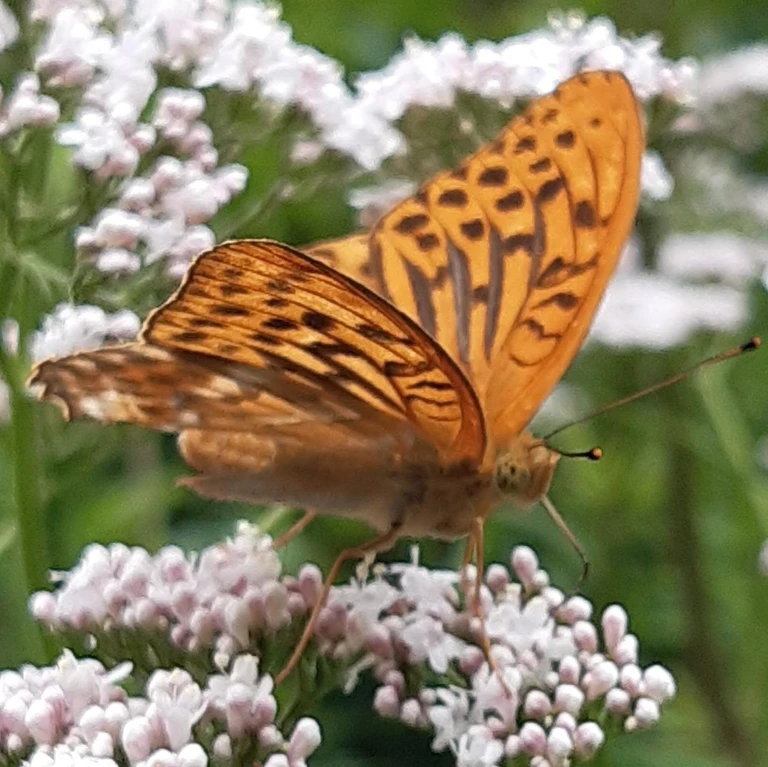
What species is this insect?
Argynnis paphia
